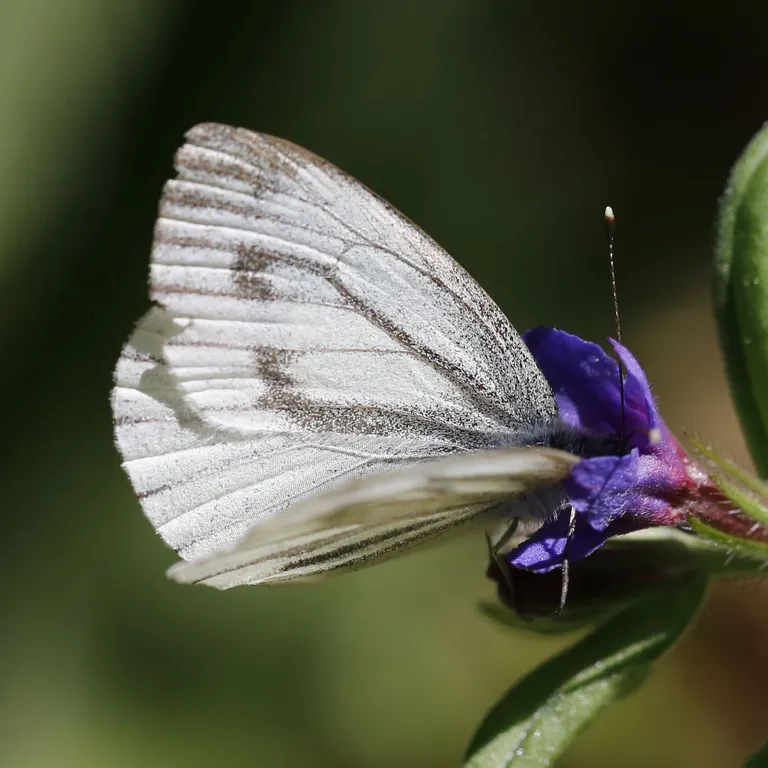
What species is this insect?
Pieris napi
